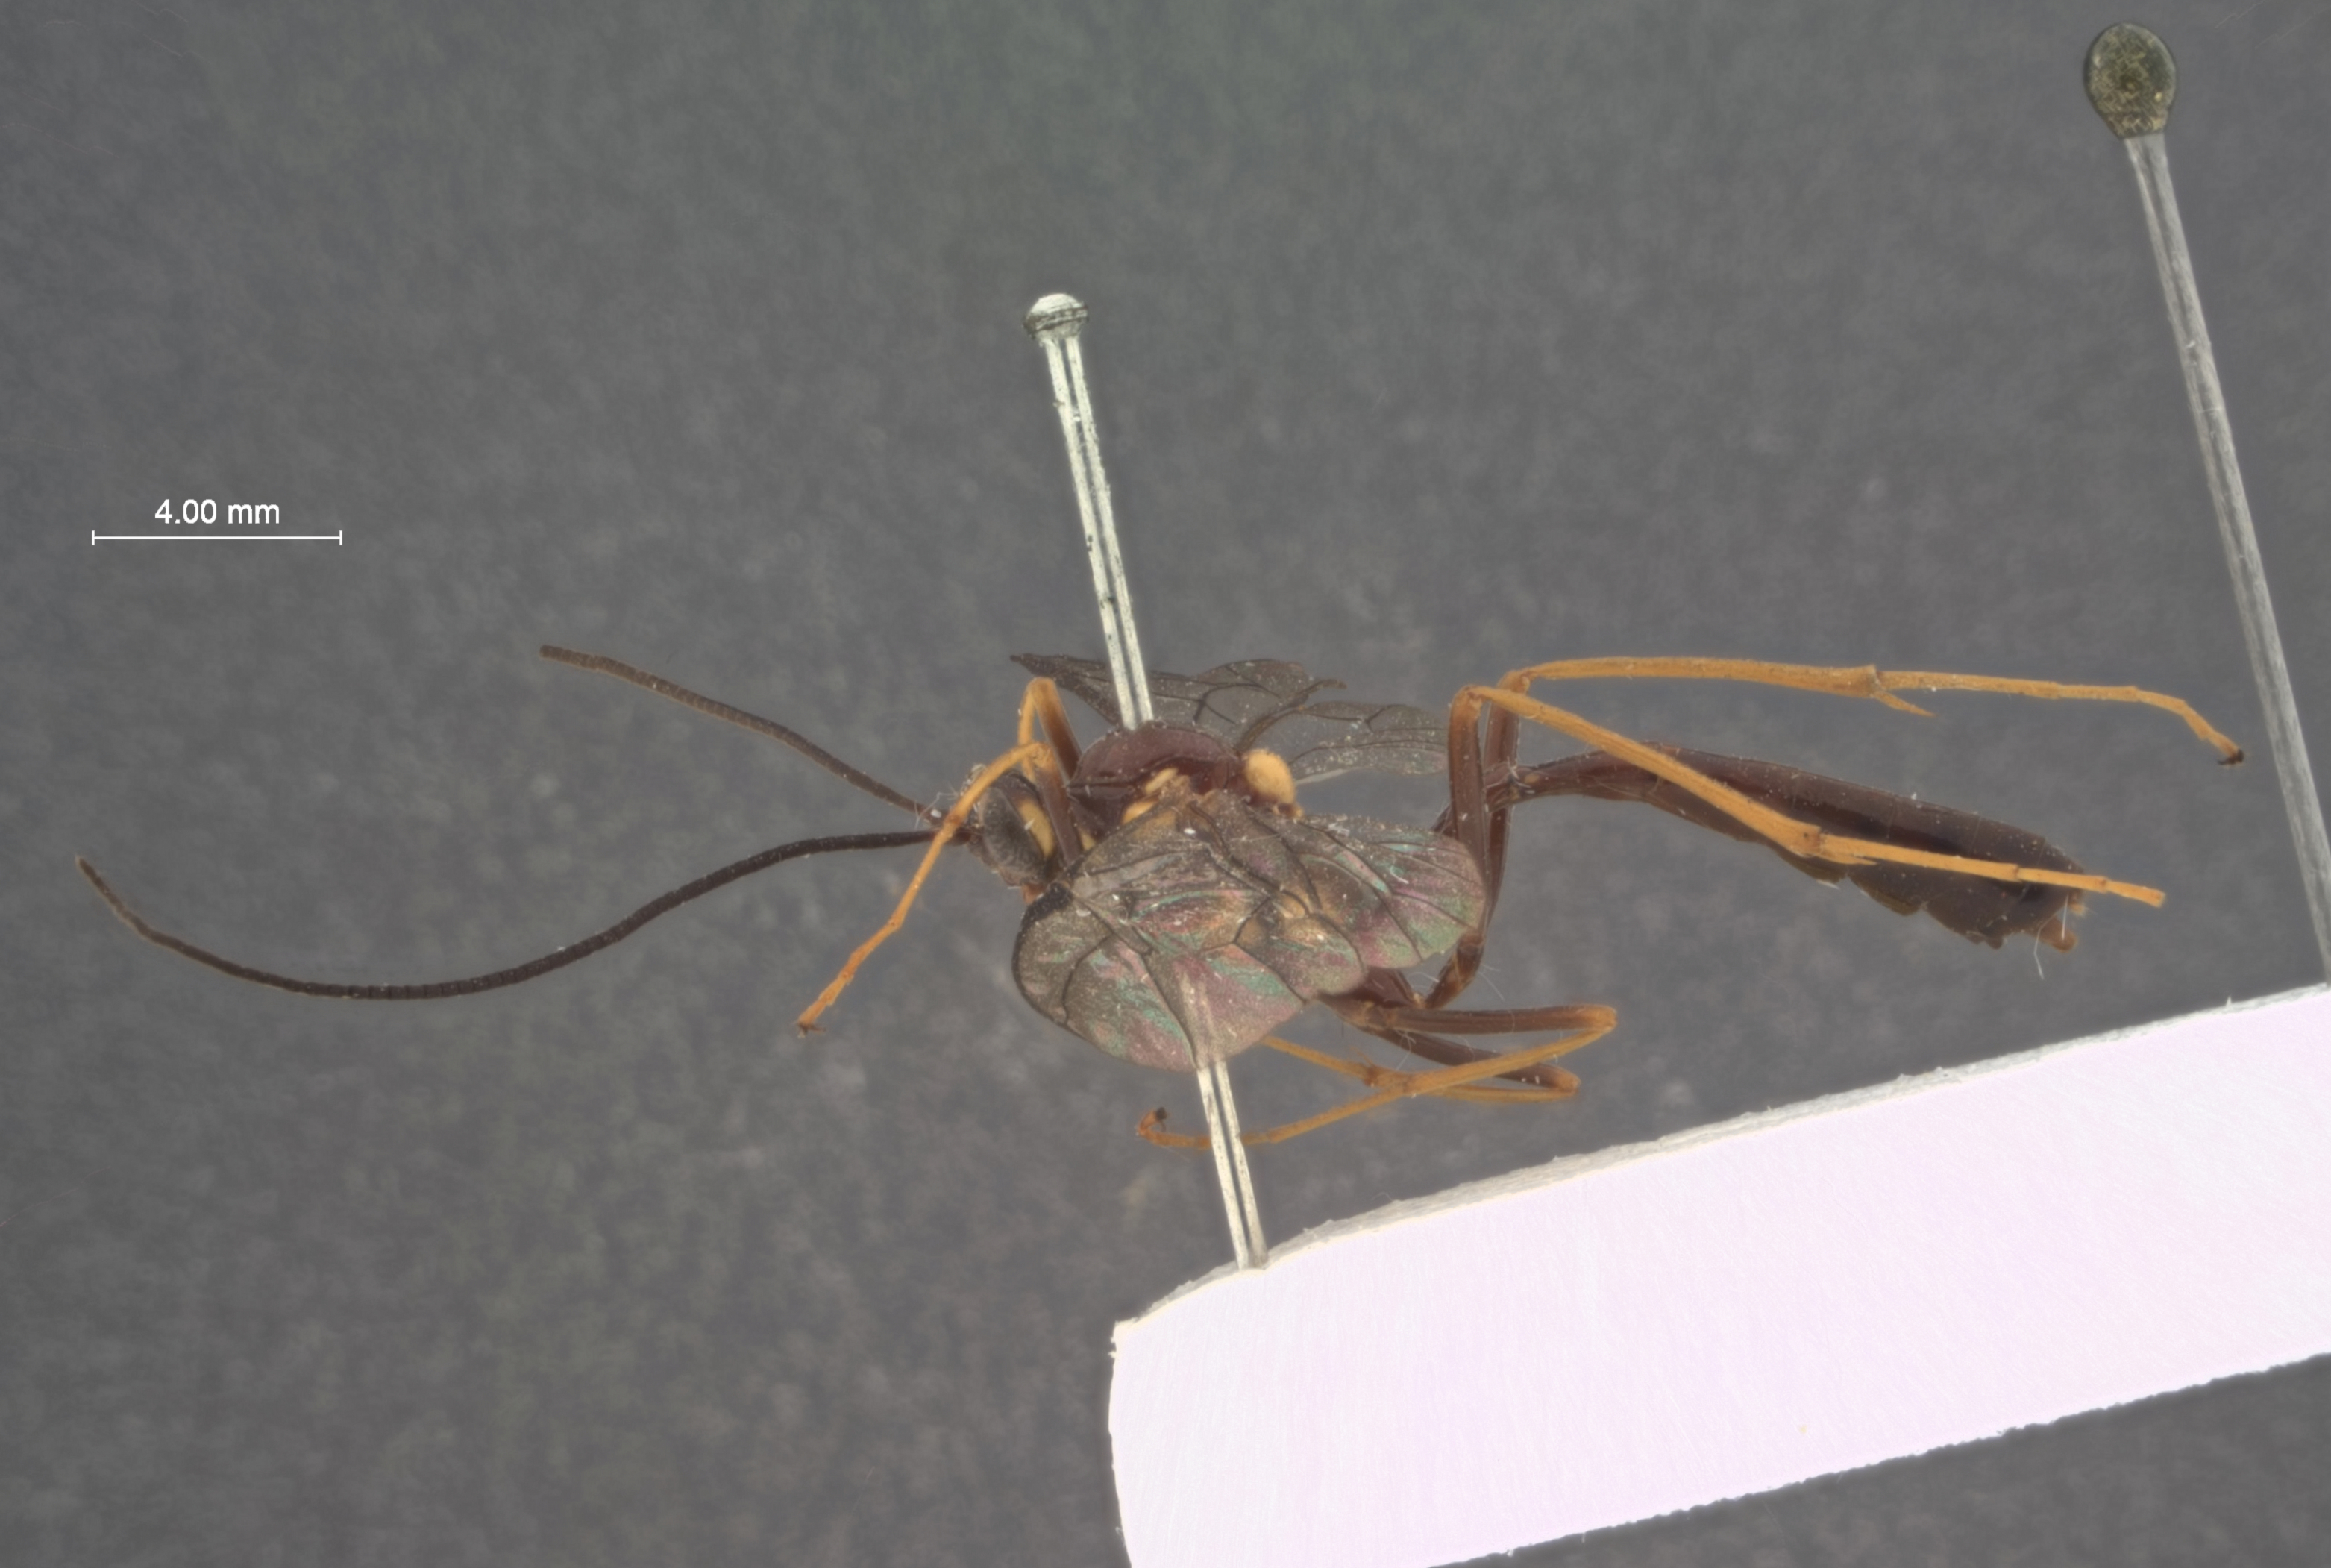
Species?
Australophion inflatus
